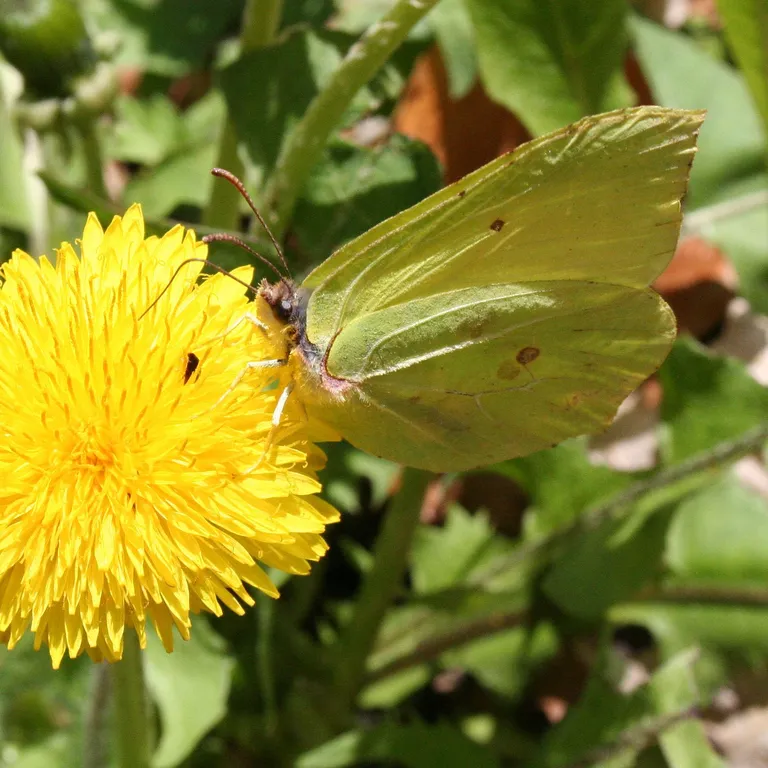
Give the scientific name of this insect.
Gonepteryx rhamni
